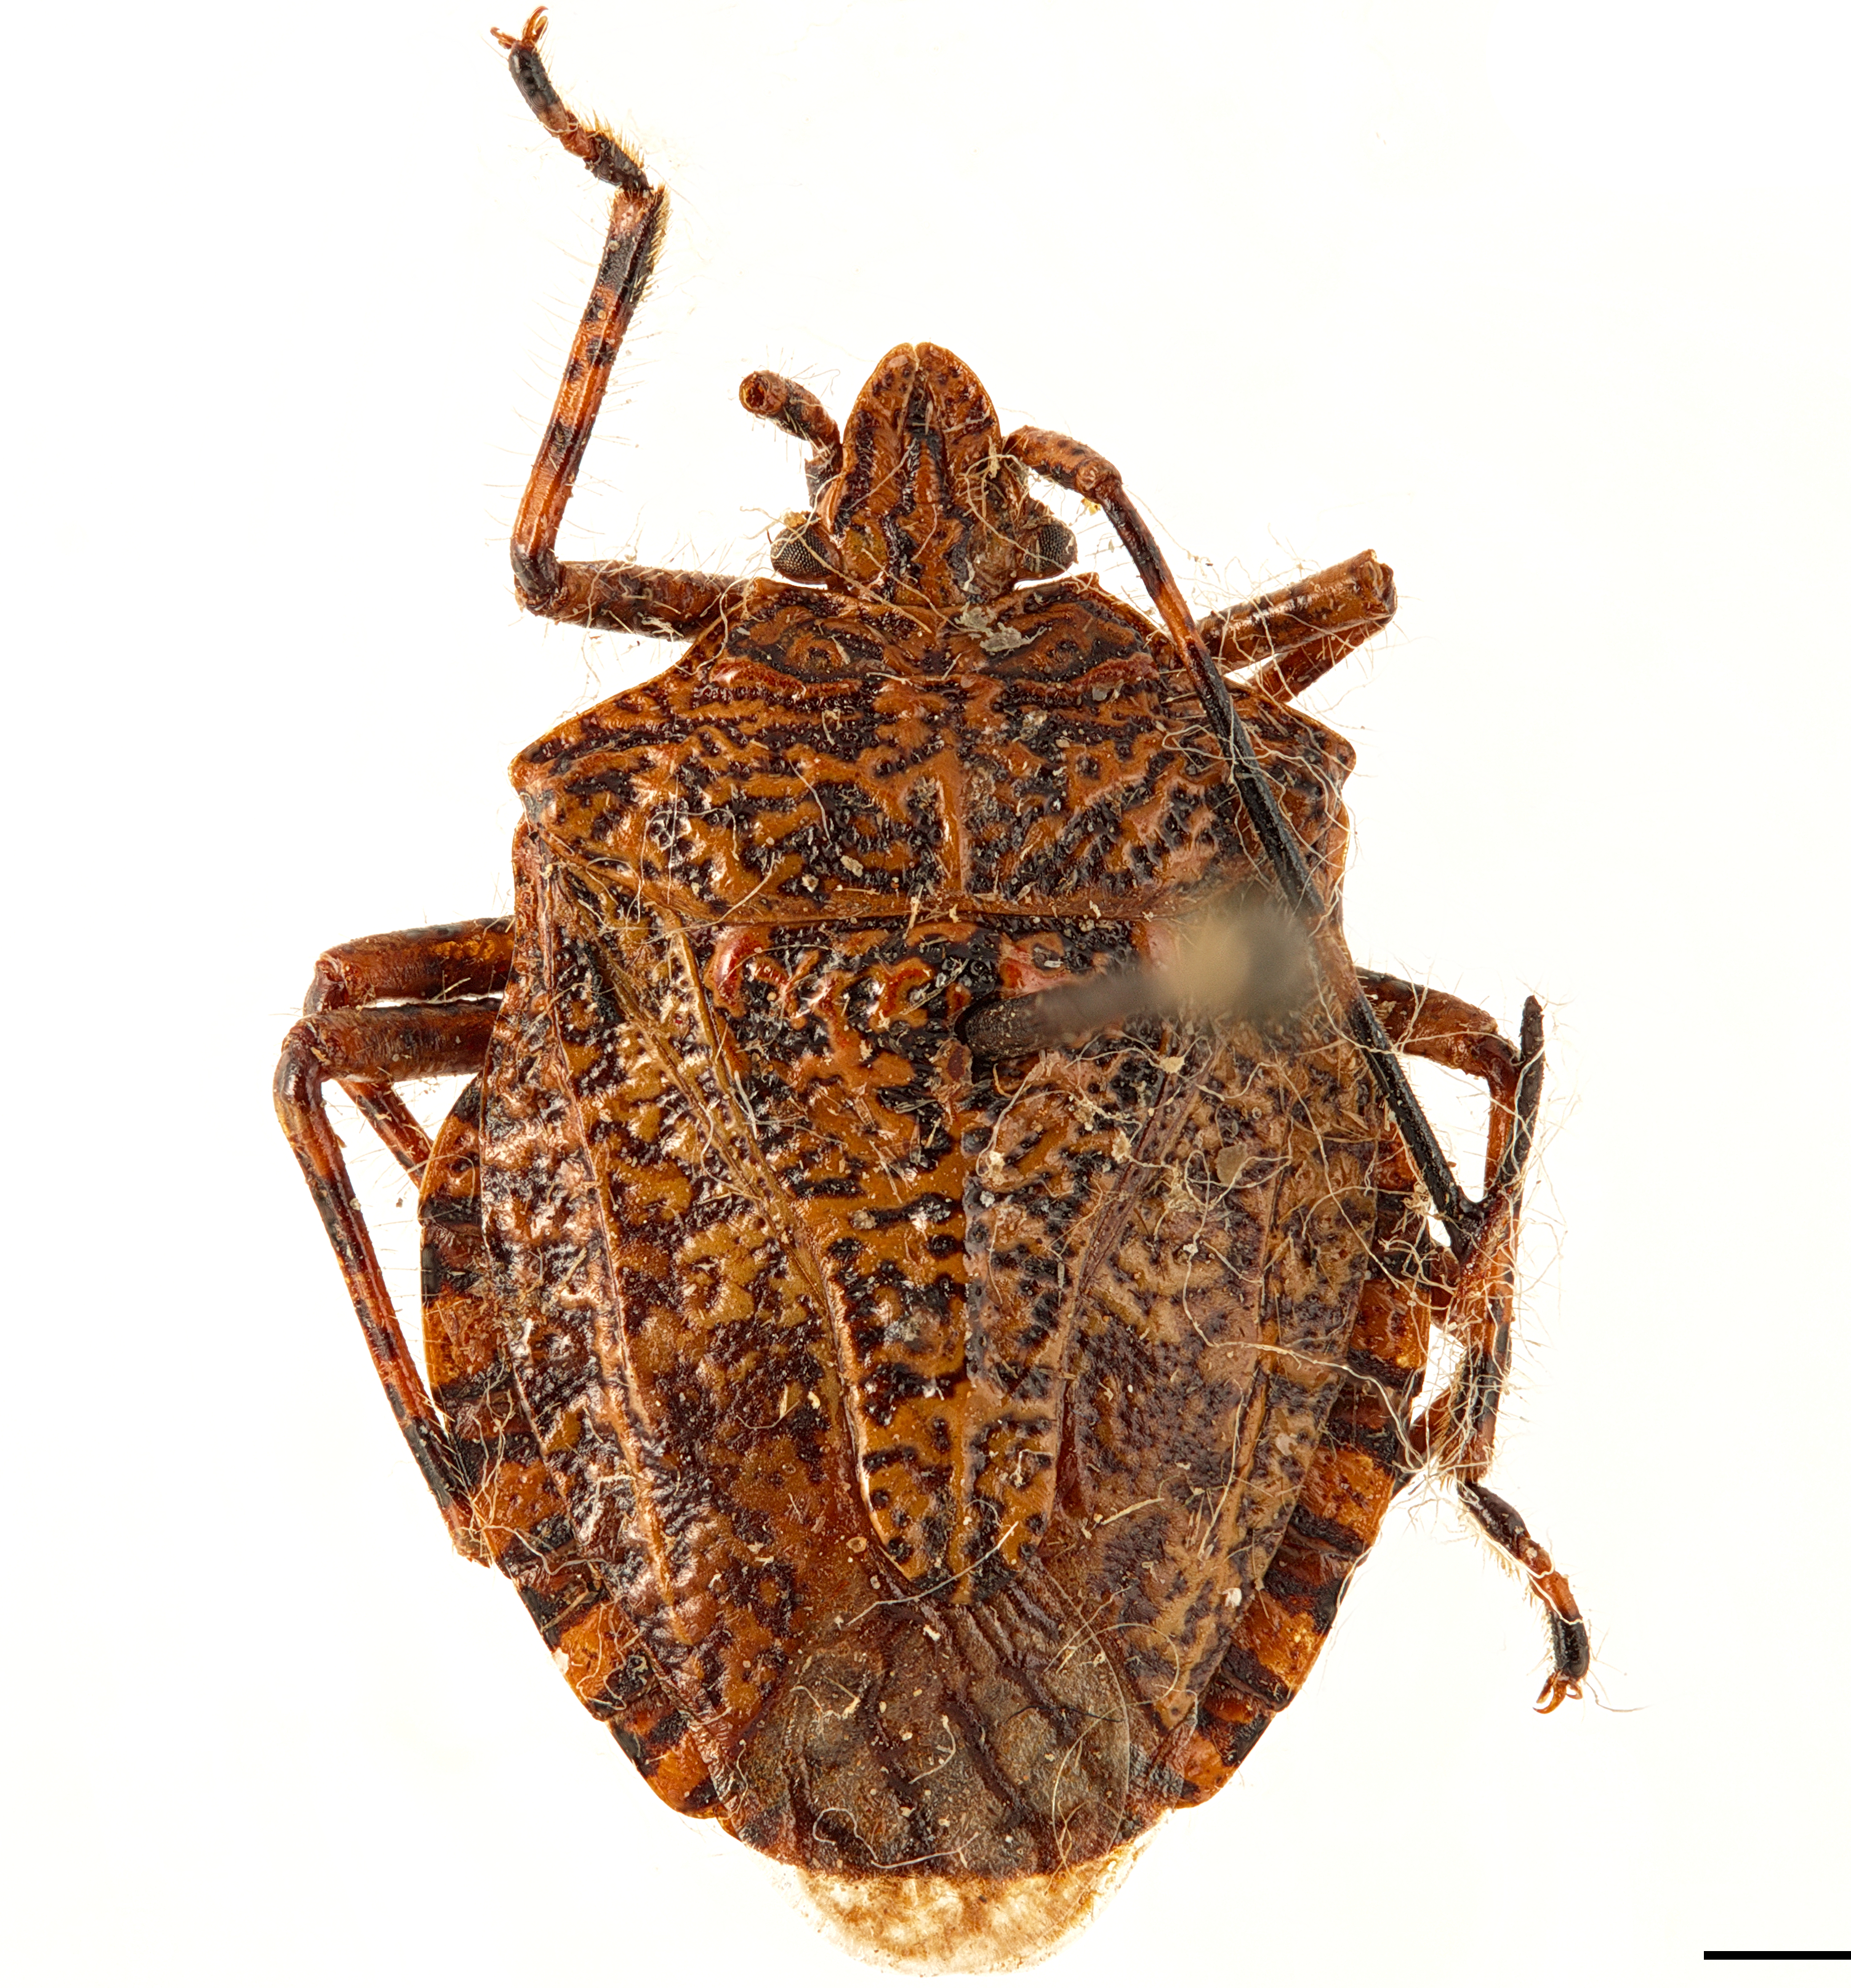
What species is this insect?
Dinocoris corrosus
